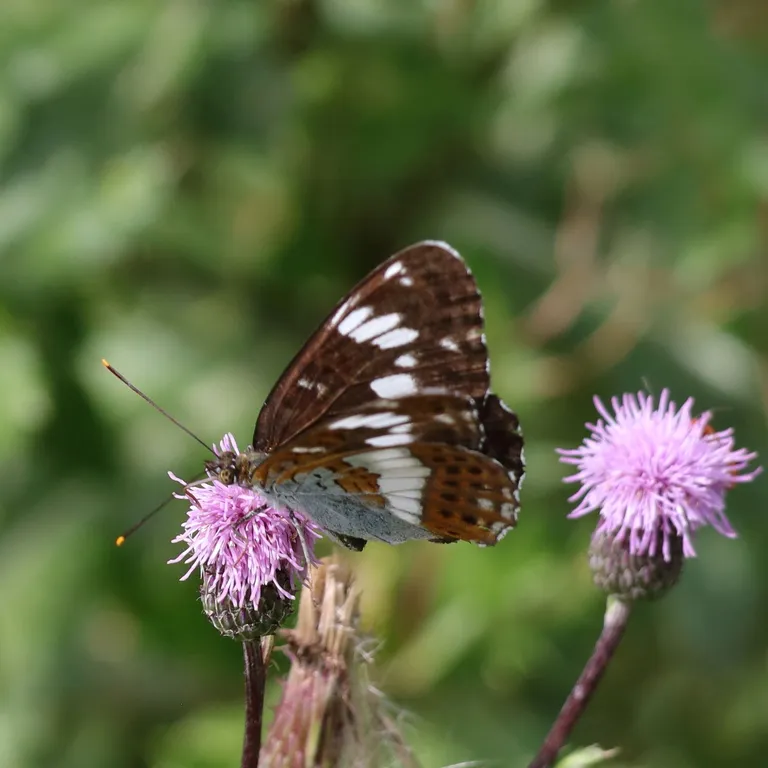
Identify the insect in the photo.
Limenitis camilla (also Ladoga camilla)
